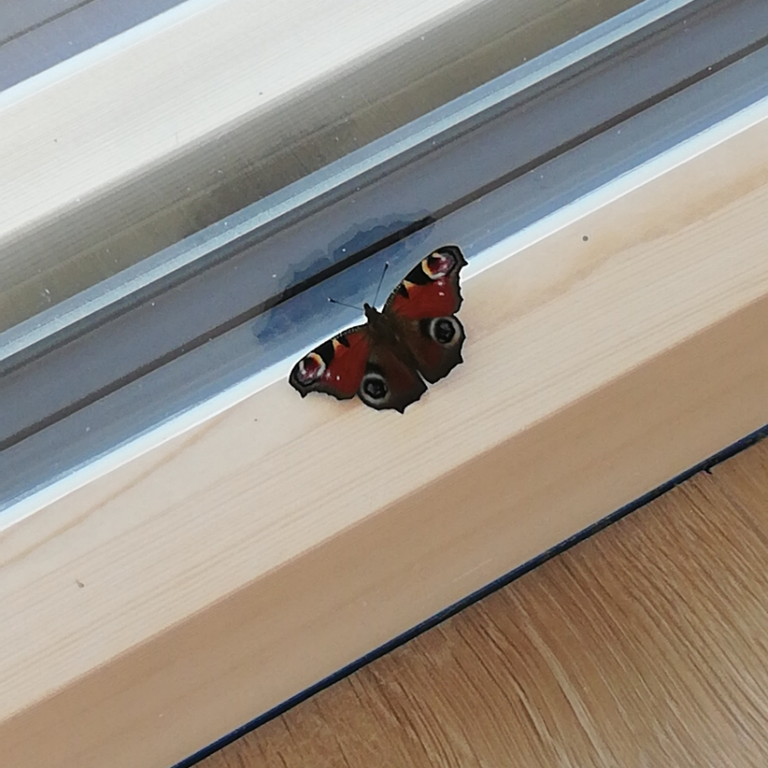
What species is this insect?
Aglais io
